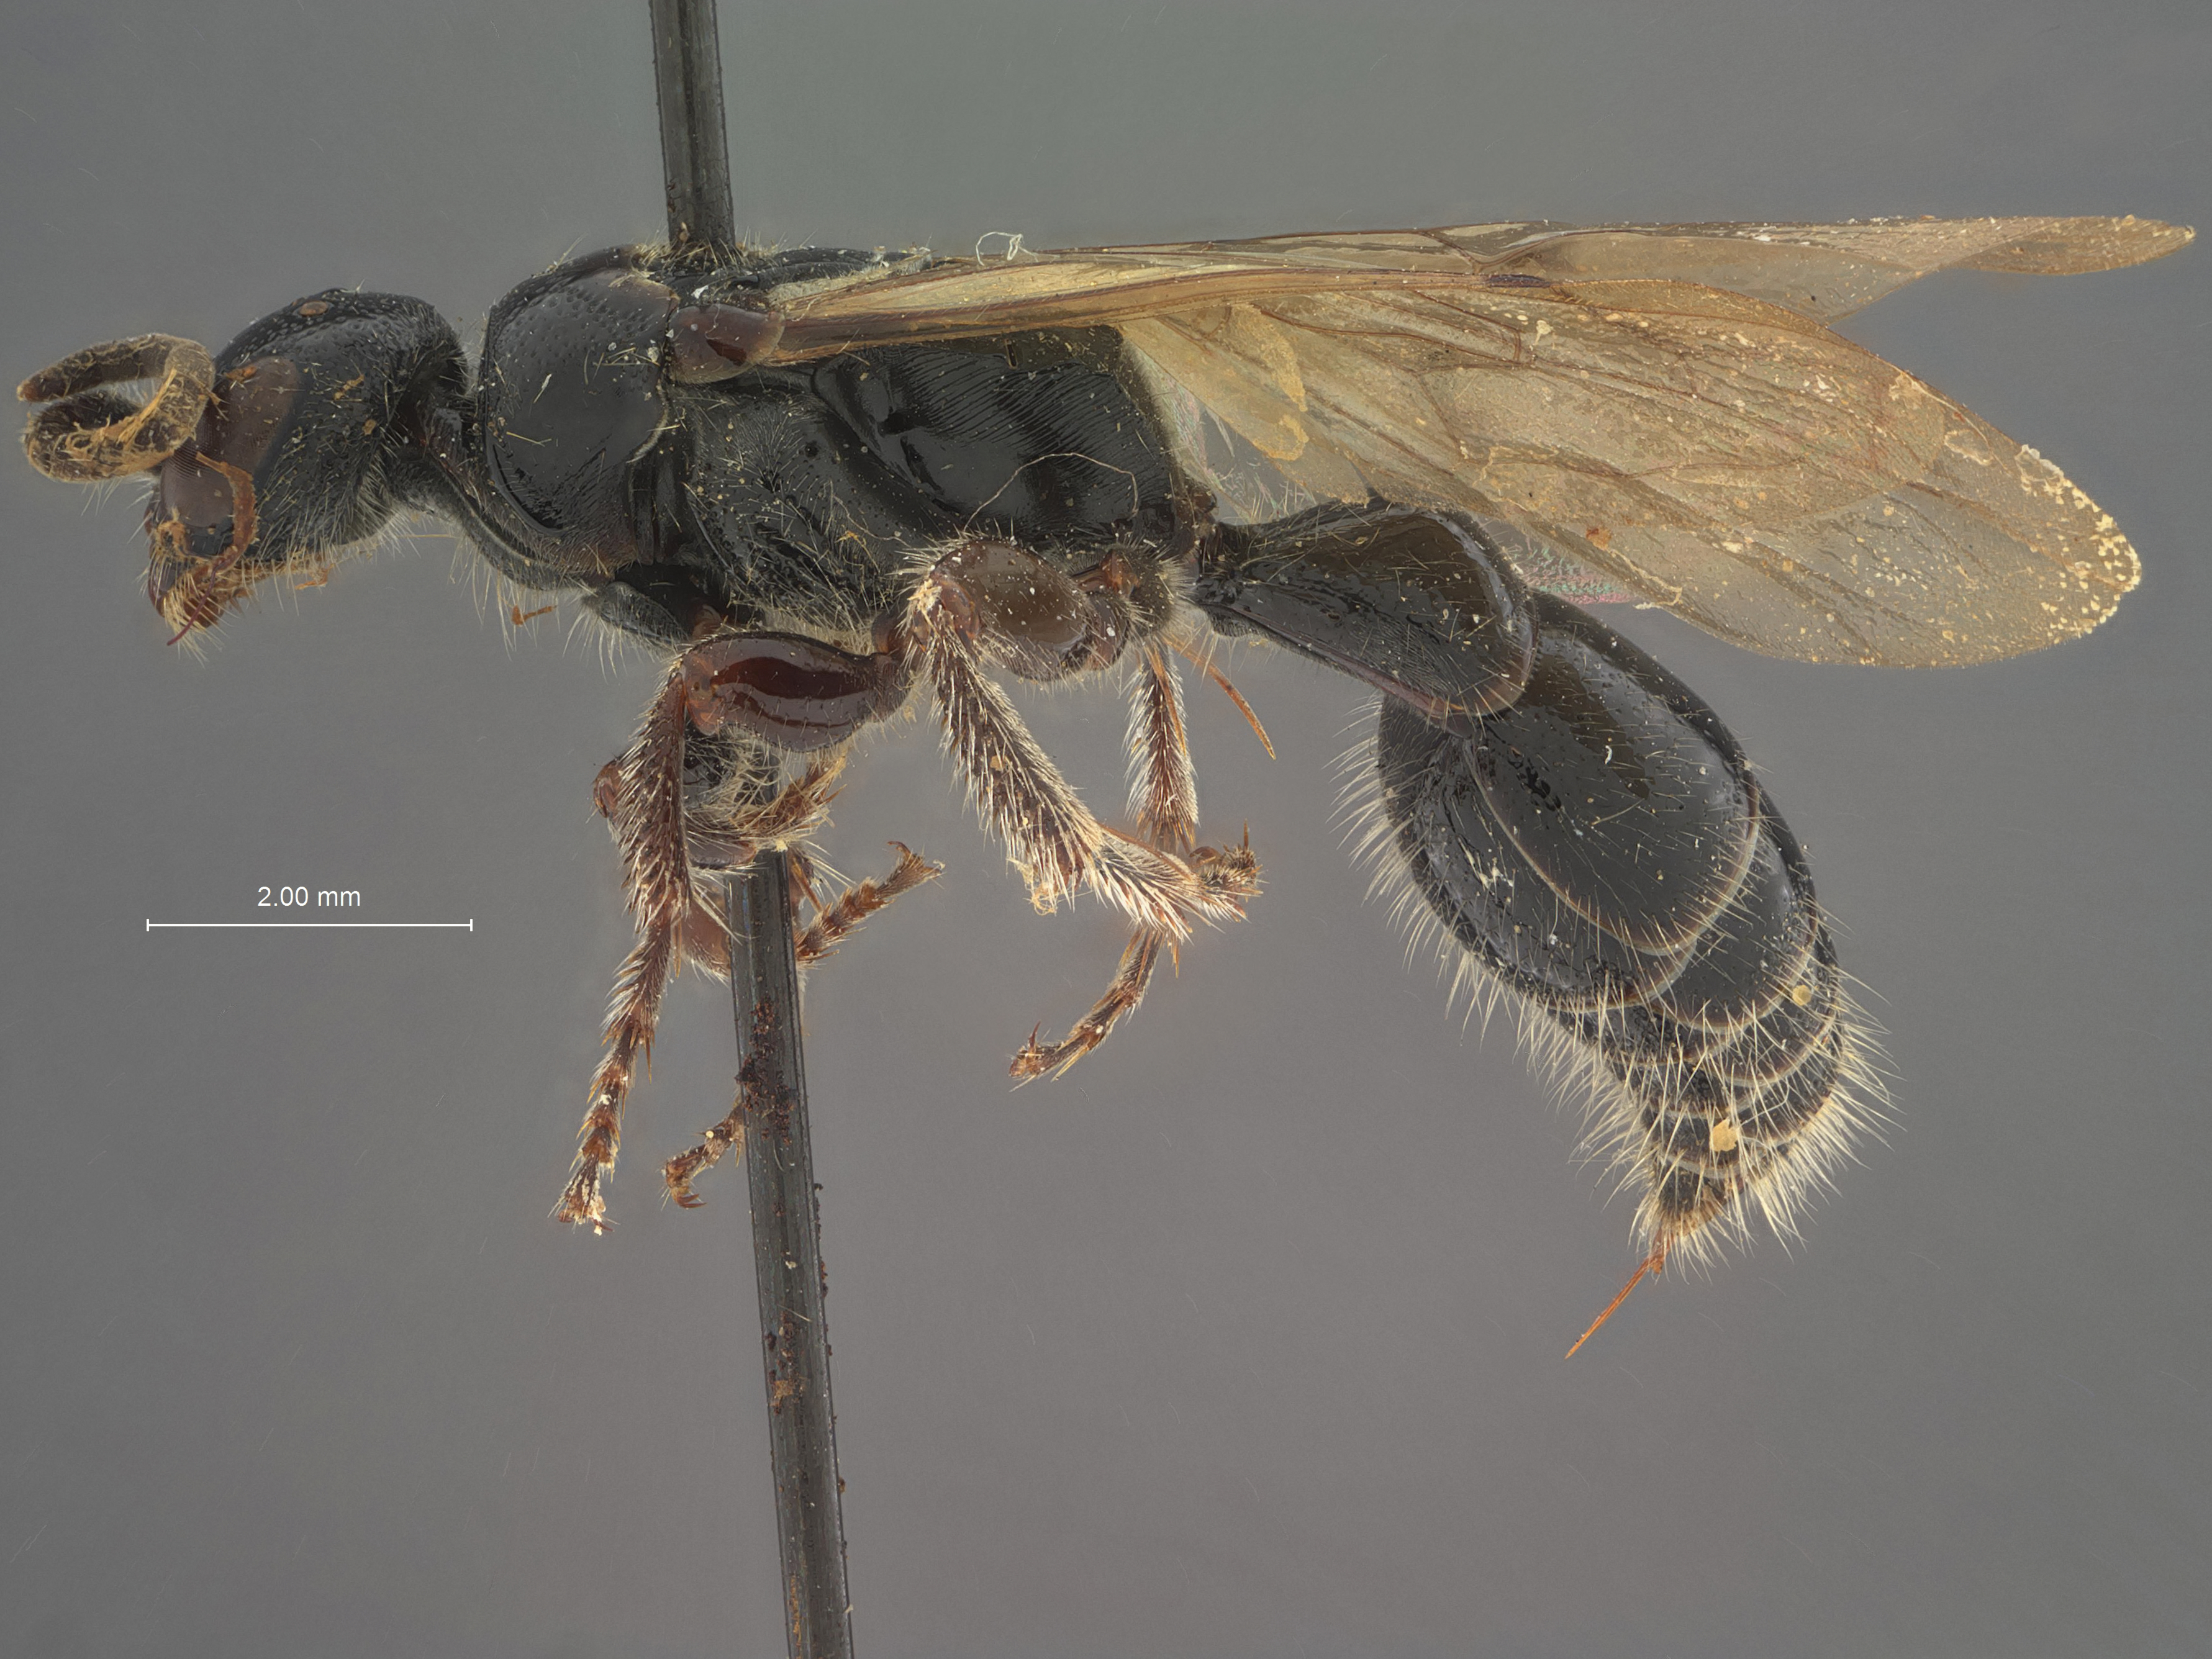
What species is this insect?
Tiphia minutopunctata
